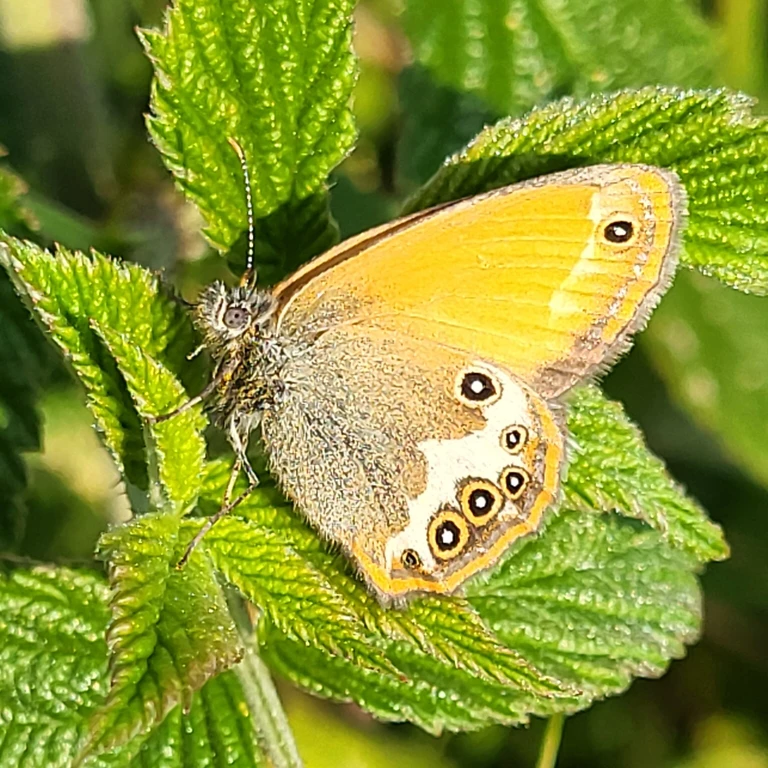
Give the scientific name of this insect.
Coenonympha arcania
